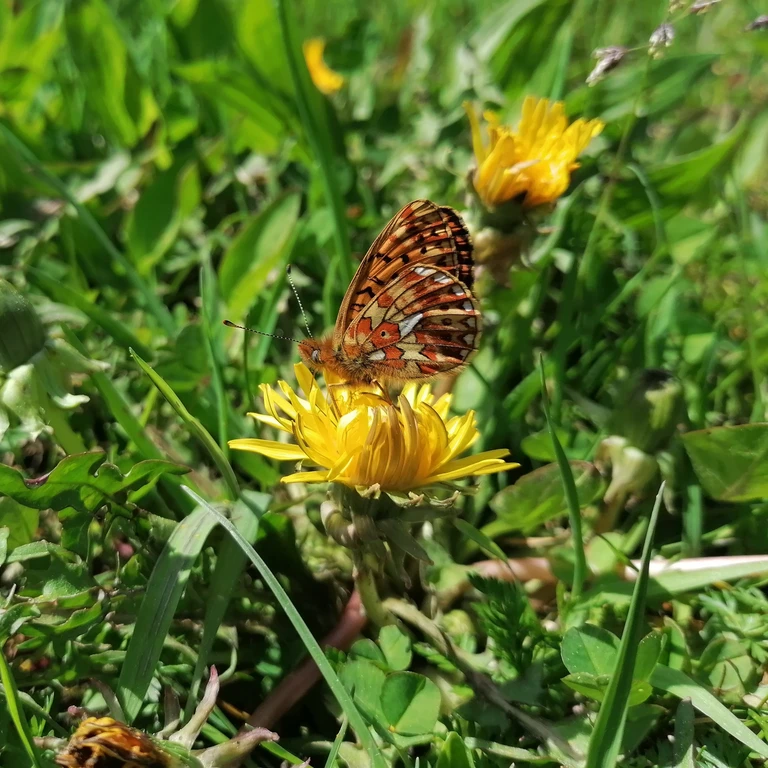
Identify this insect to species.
Boloria euphrosyne (also Clossiana euphrosyne)
